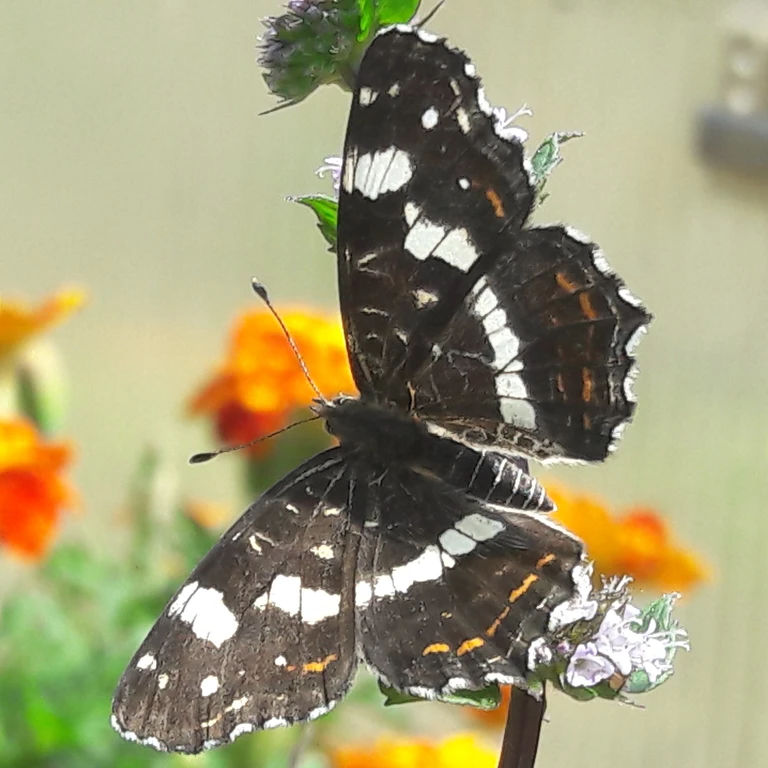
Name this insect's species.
Araschnia levana
